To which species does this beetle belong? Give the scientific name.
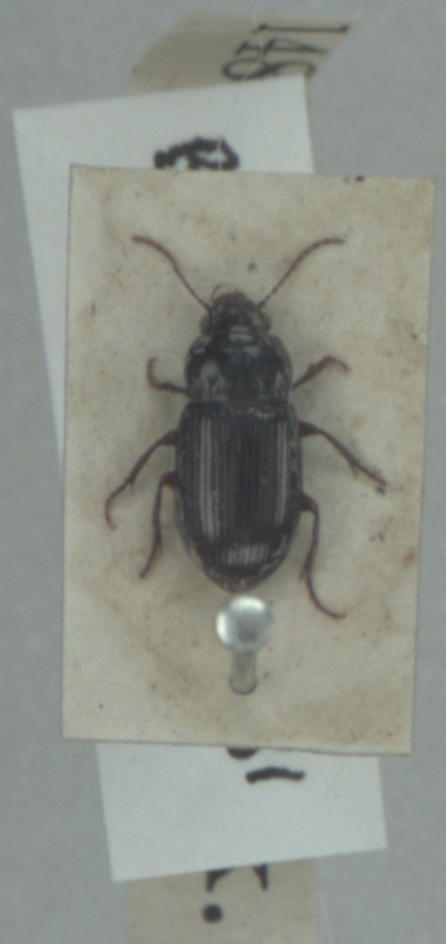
Amara apricaria
